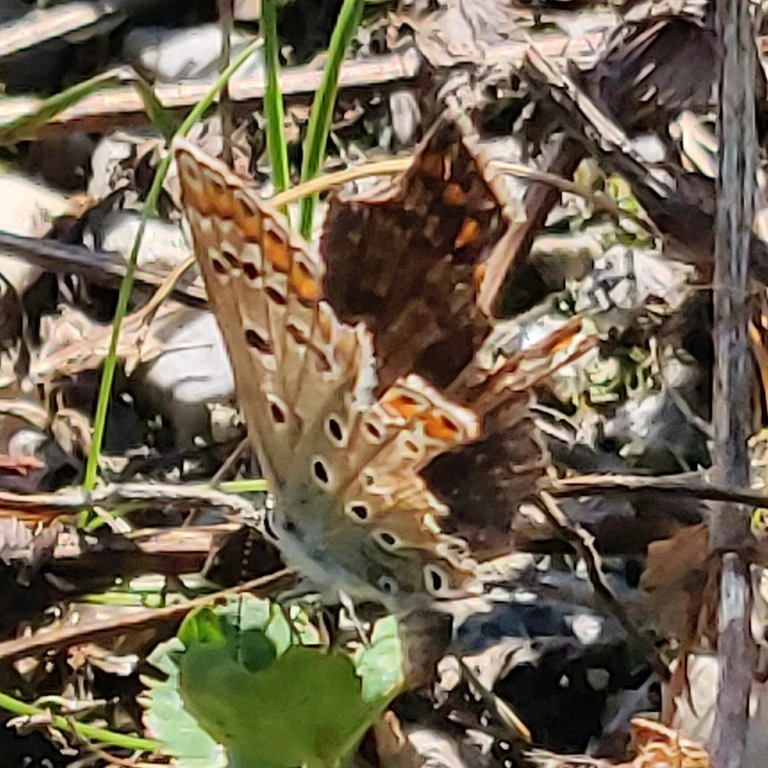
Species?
Polyommatus icarus
